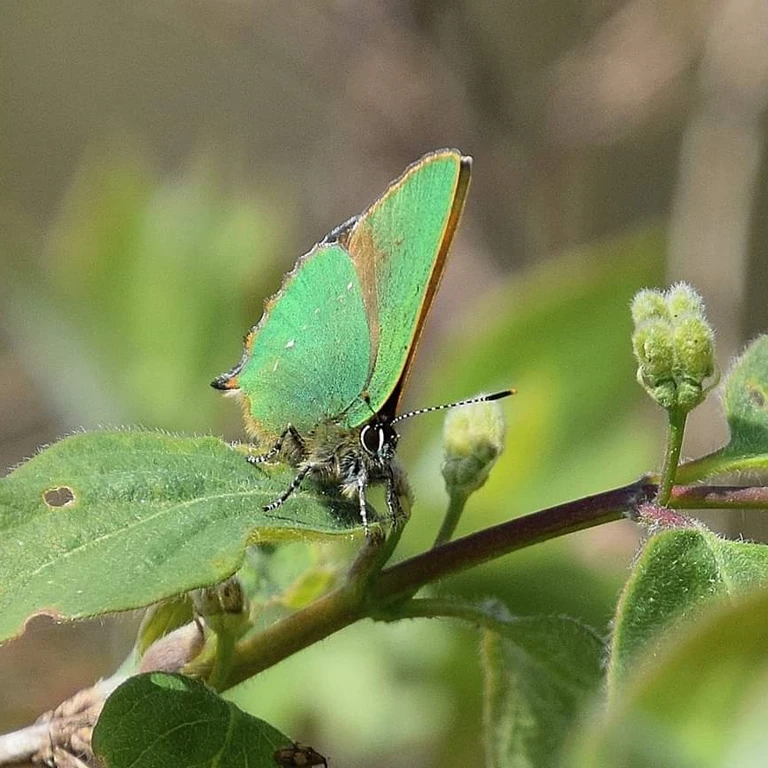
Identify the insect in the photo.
Callophrys rubi
